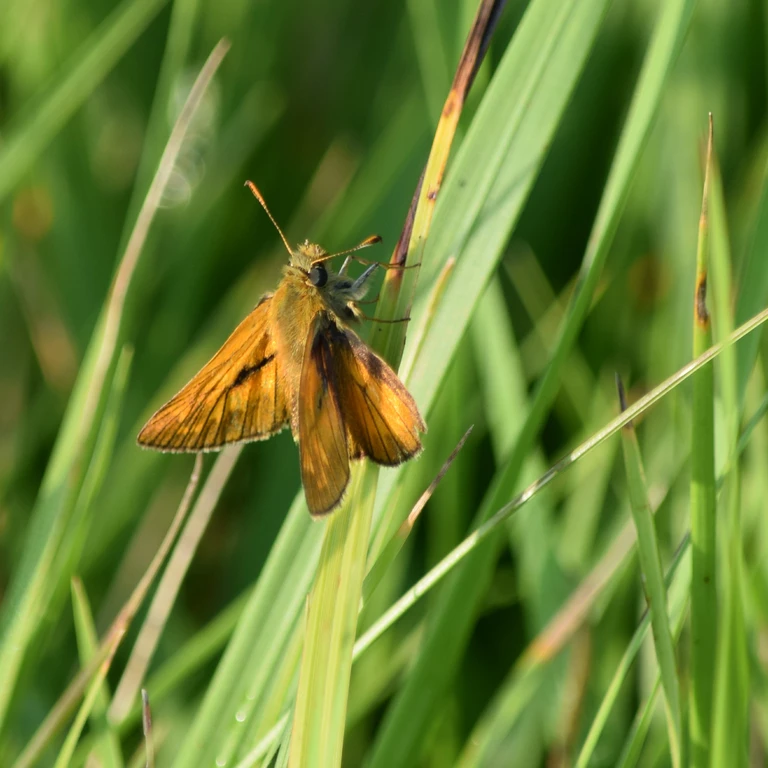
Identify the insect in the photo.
Ochlodes sylvanus (also Ochlodes venata)
